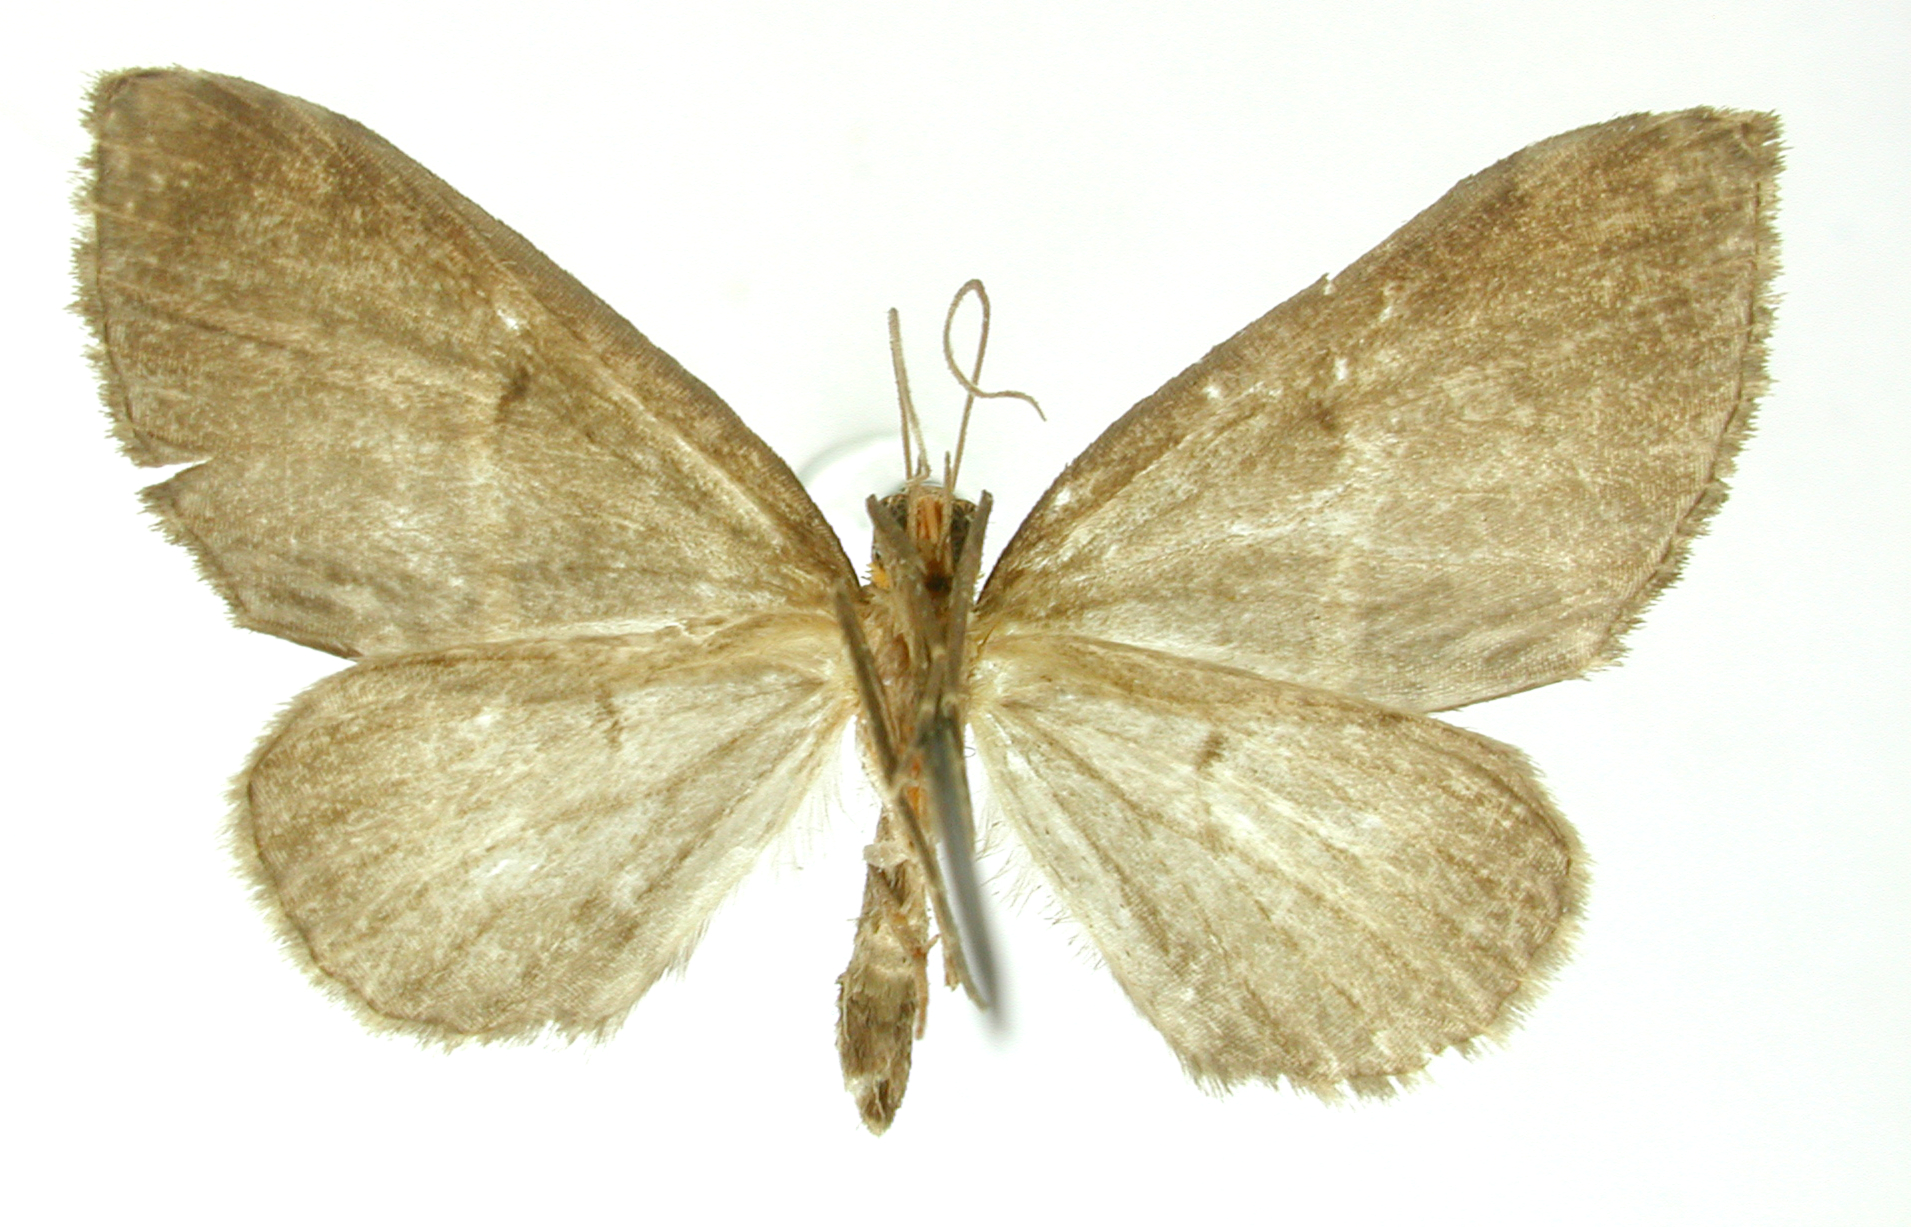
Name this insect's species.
Cidaria cortada
